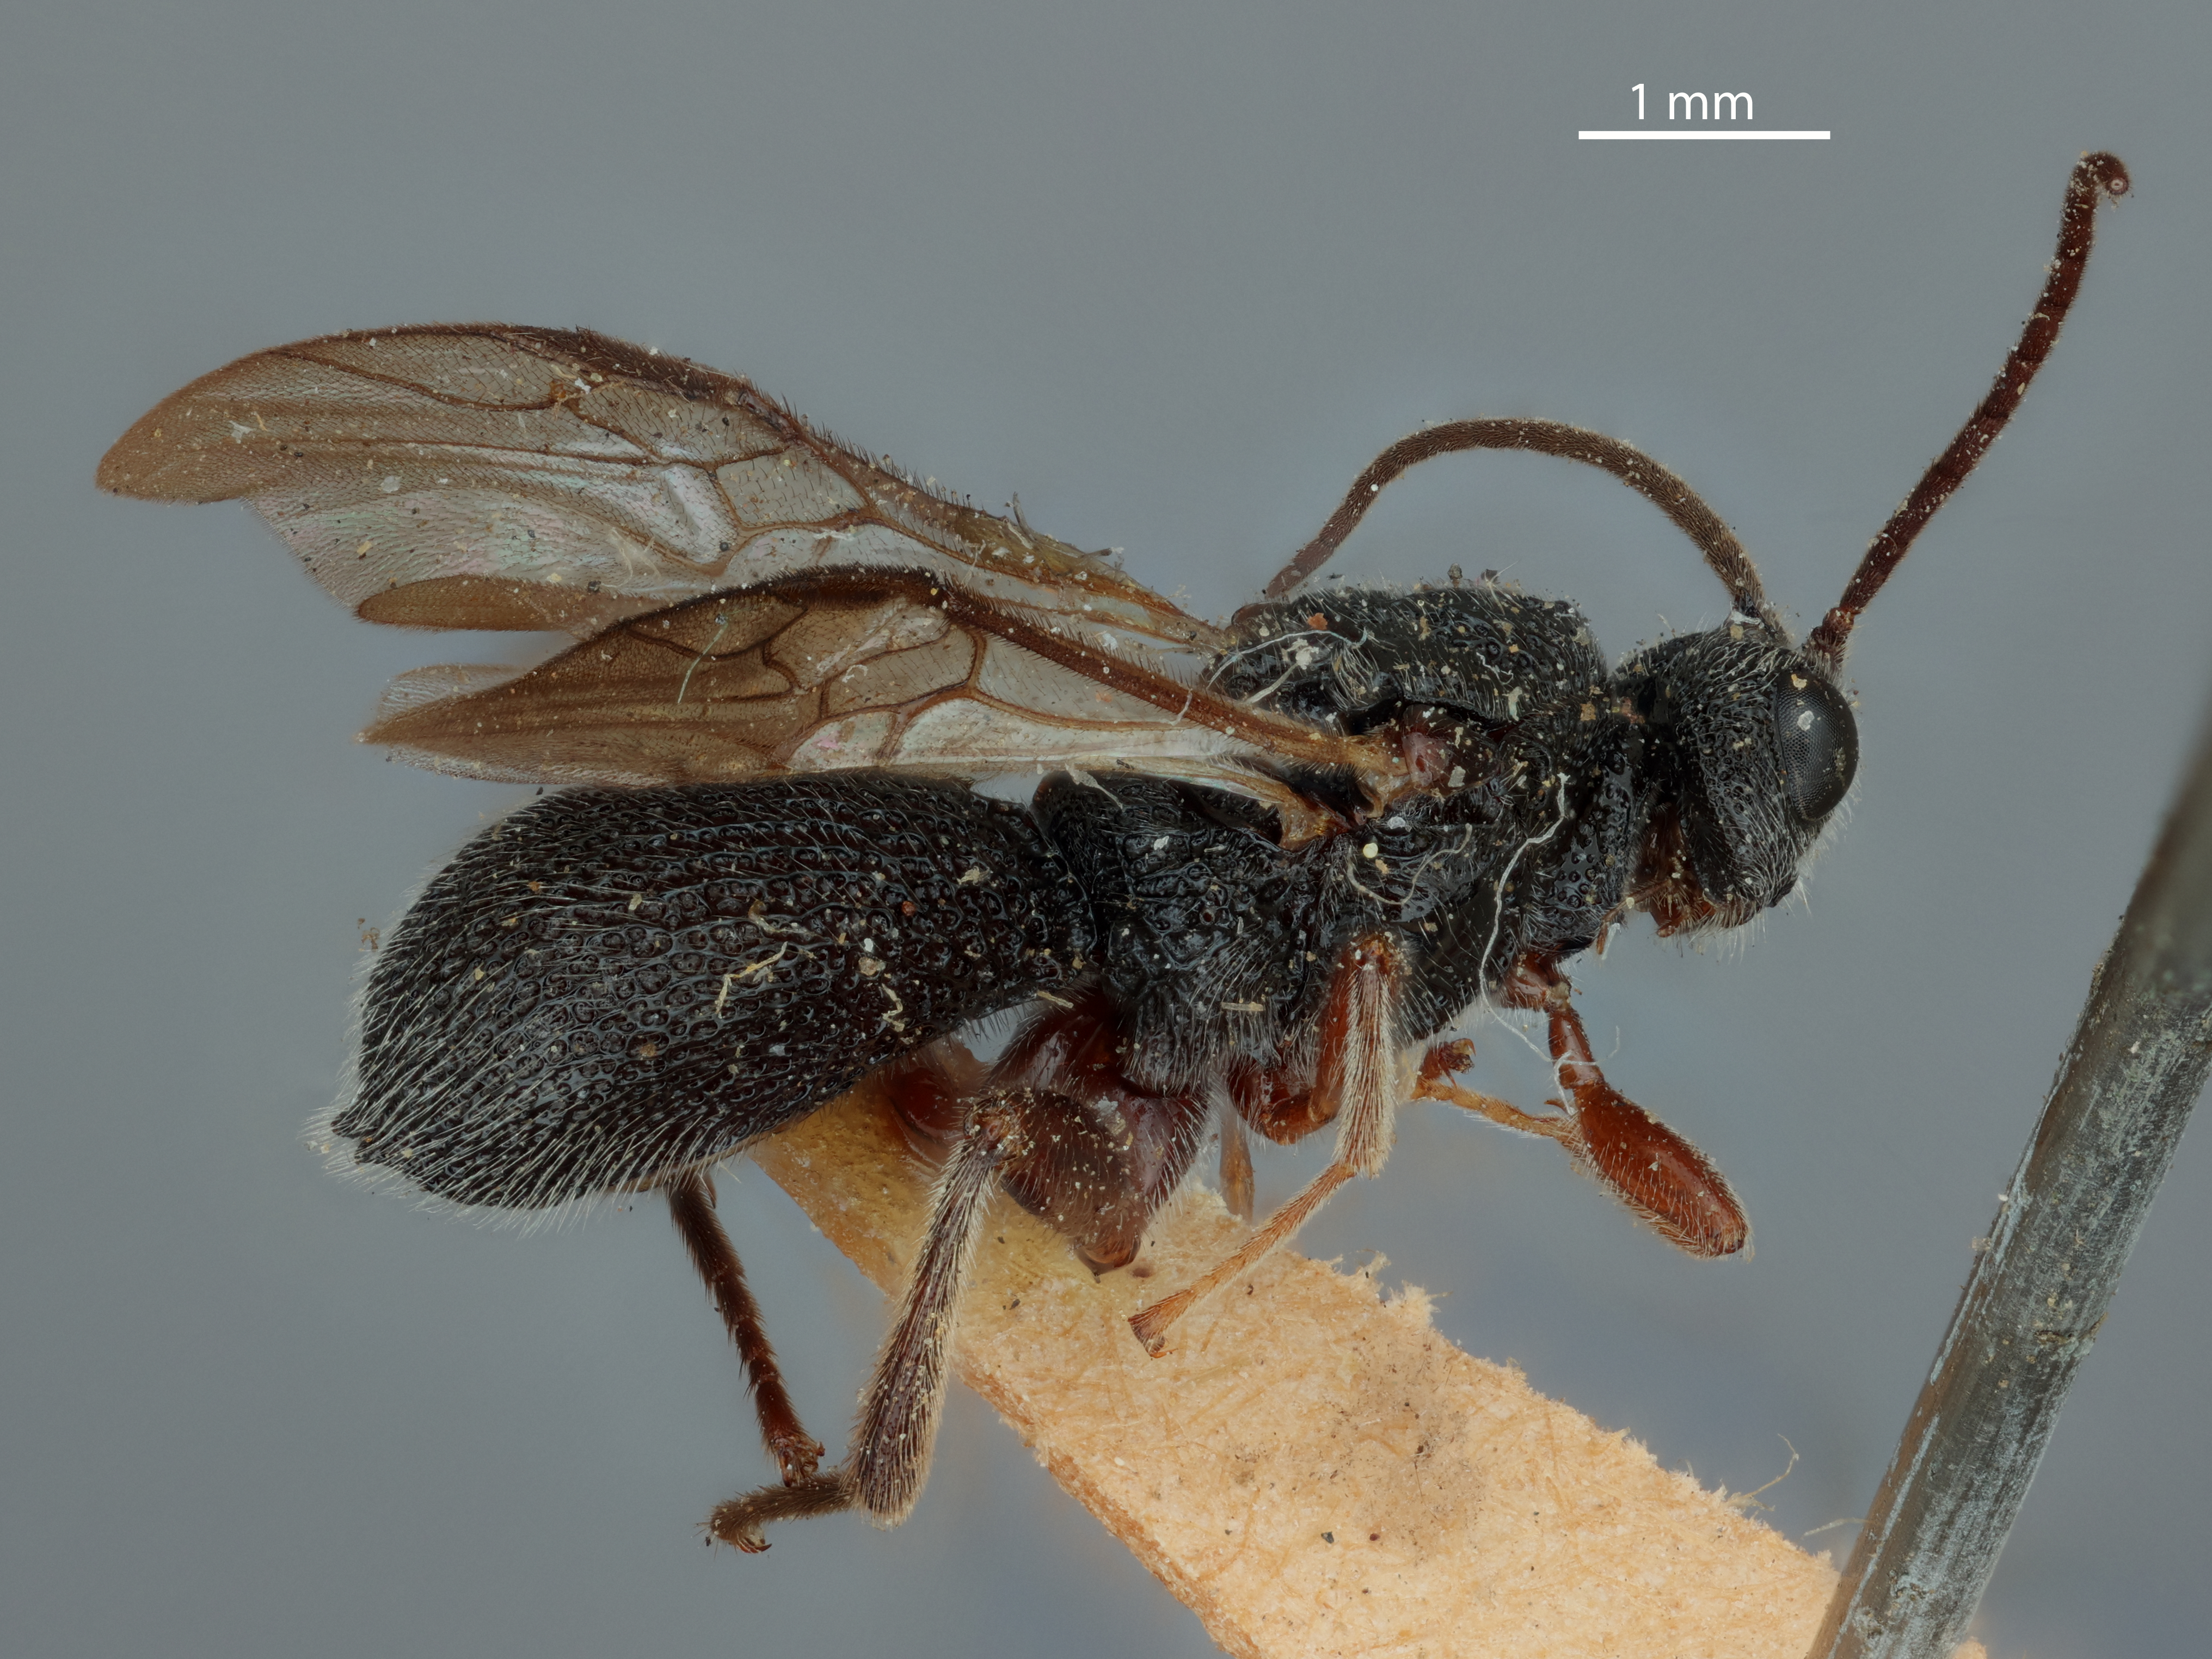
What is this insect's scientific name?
Urosigalphus crassisculptus
